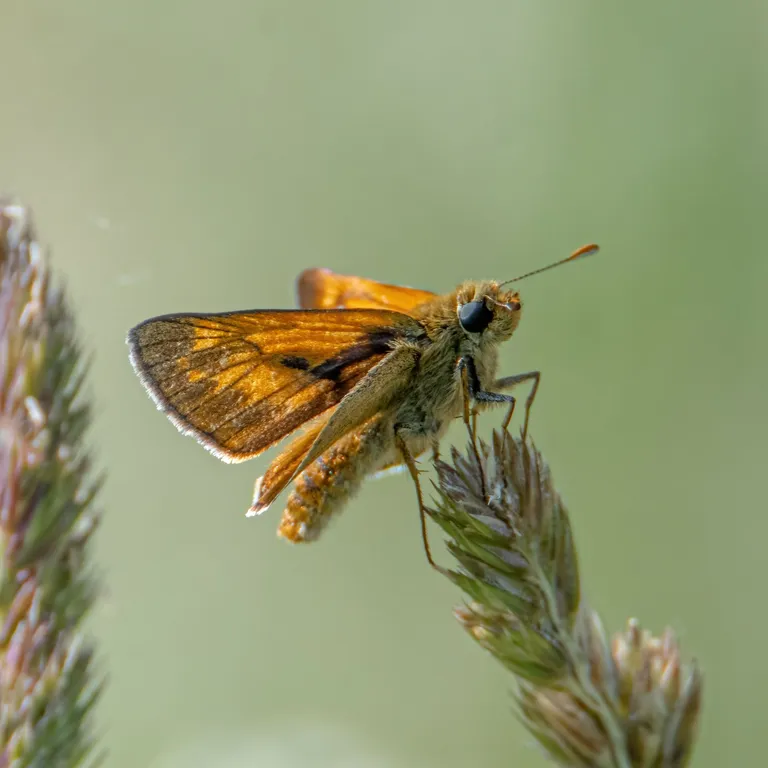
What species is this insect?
Ochlodes sylvanus (also Ochlodes venata)
